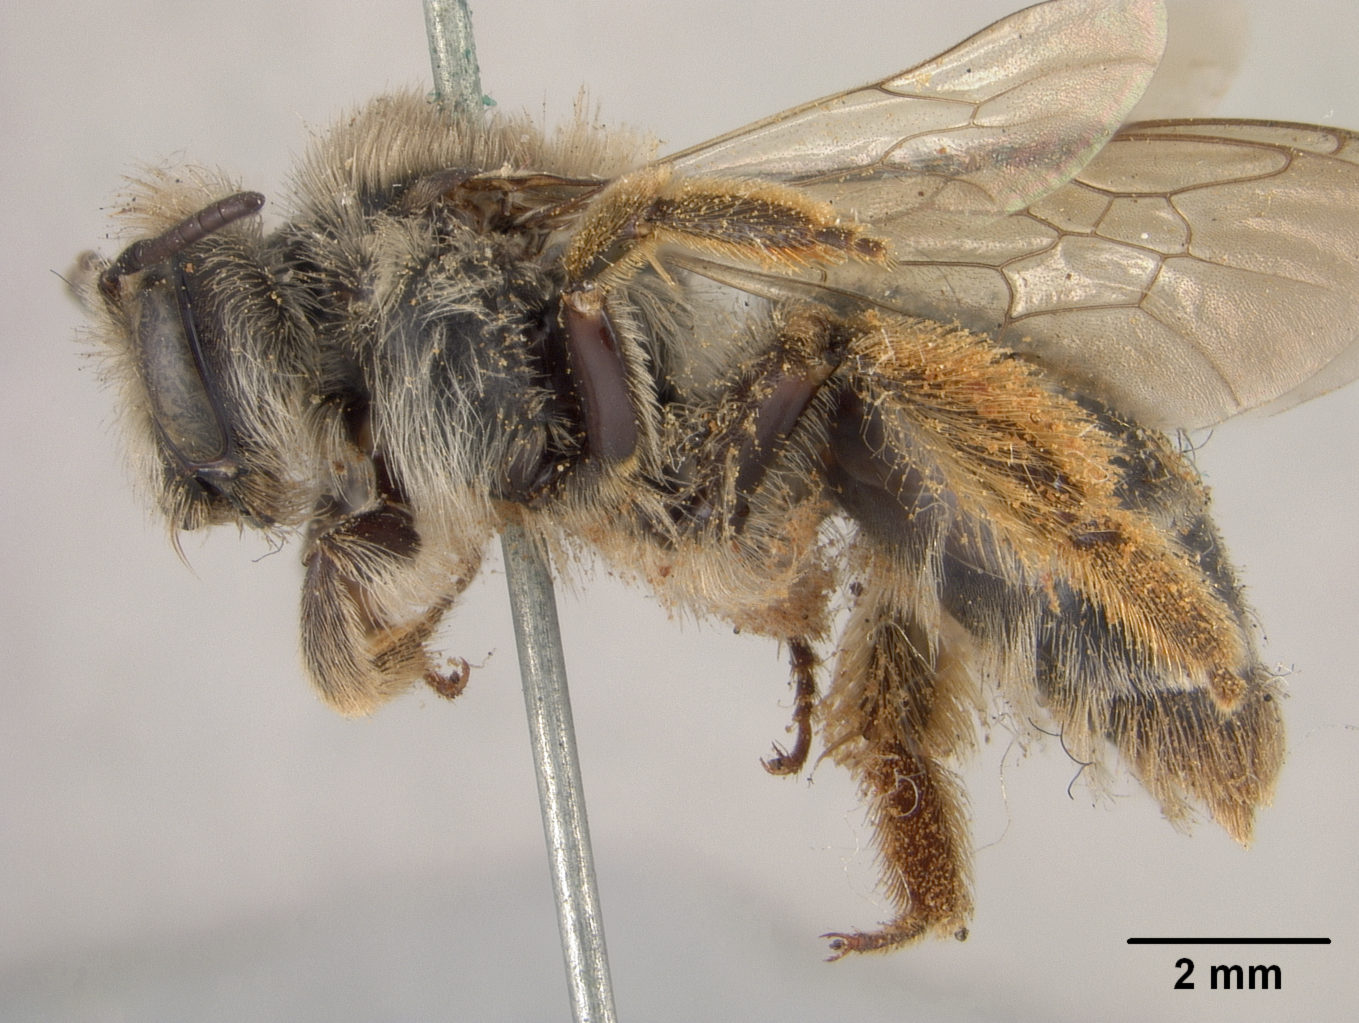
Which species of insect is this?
Andrena barberi
